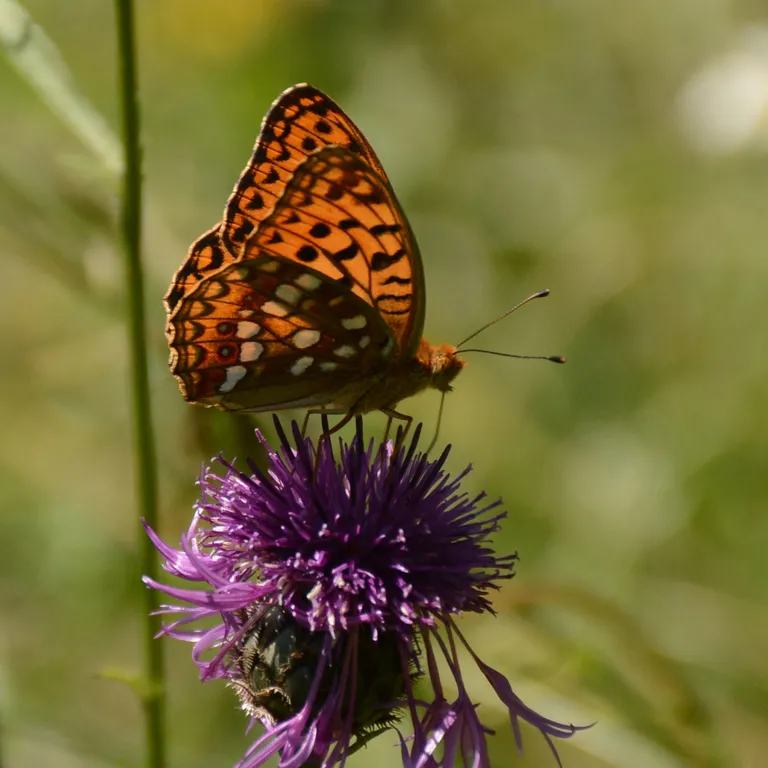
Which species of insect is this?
Fabriciana adippe
